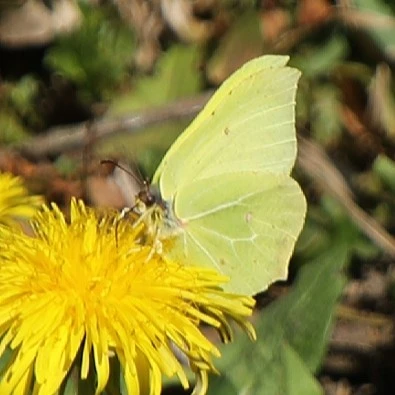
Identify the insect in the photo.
Gonepteryx rhamni
